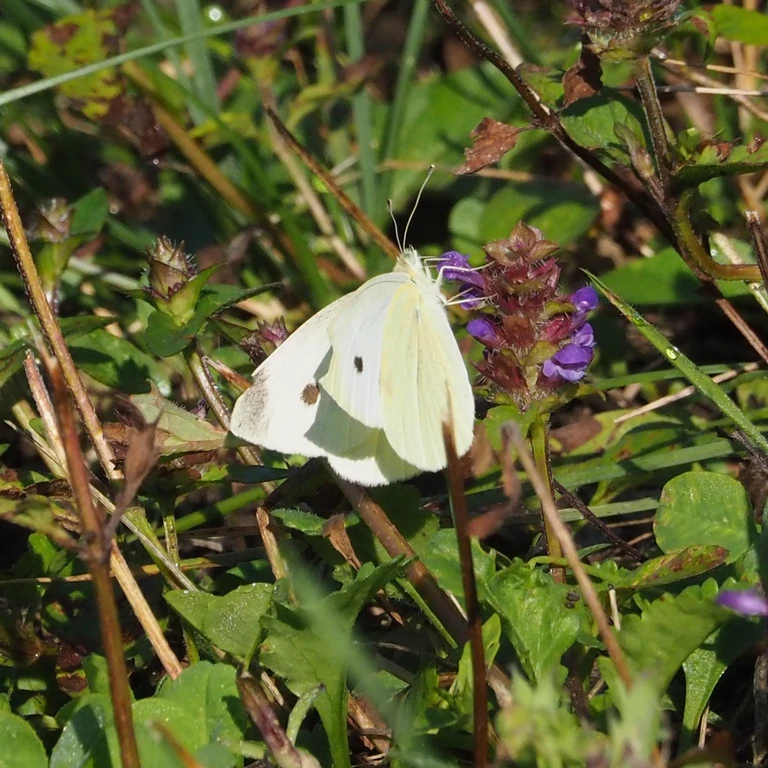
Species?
Pieris rapae
